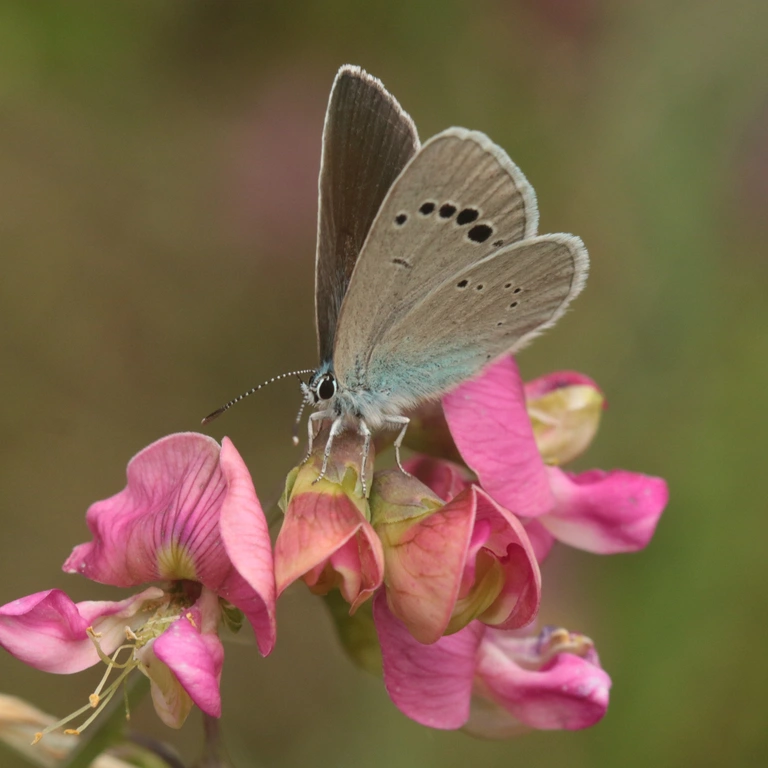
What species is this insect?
Glaucopsyche alexis
